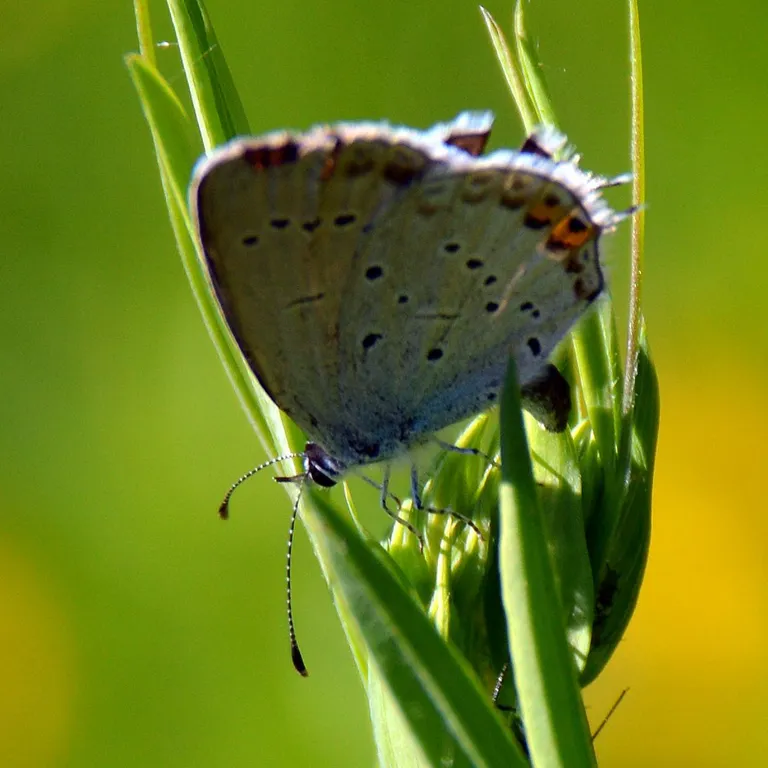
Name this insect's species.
Cupido argiades (also Elkalyce argiades)
